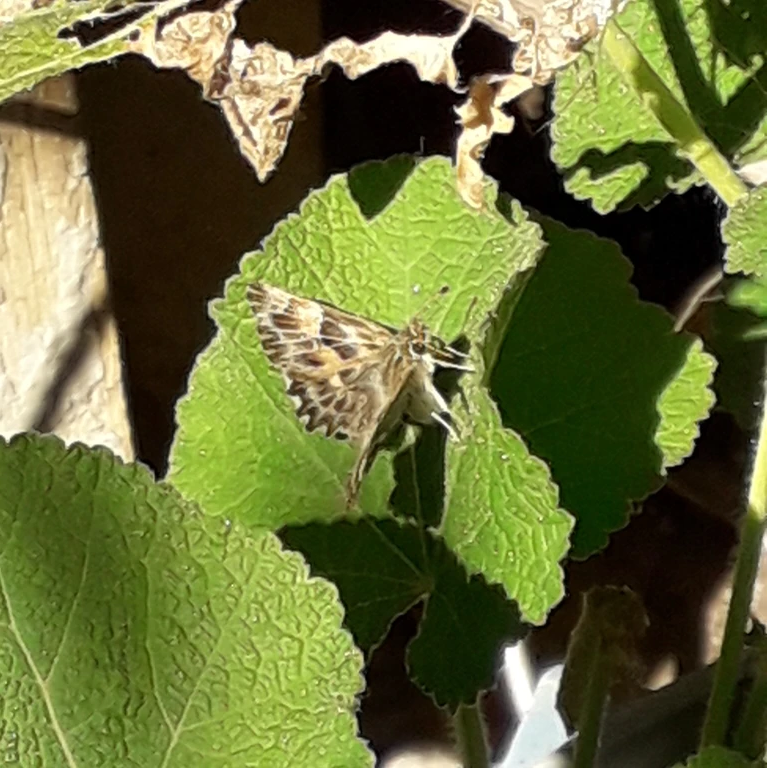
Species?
Carcharodus alceae
